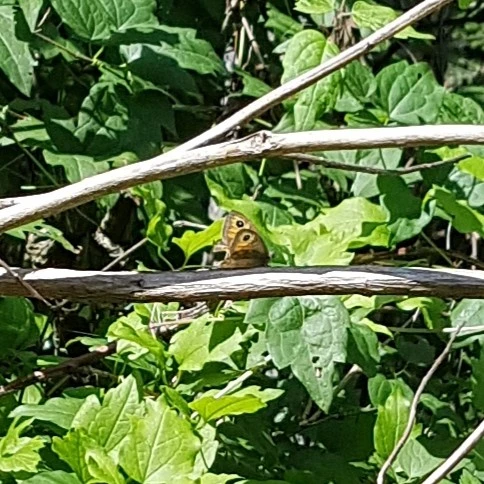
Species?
Lasiommata maera (also Pararge maera)
